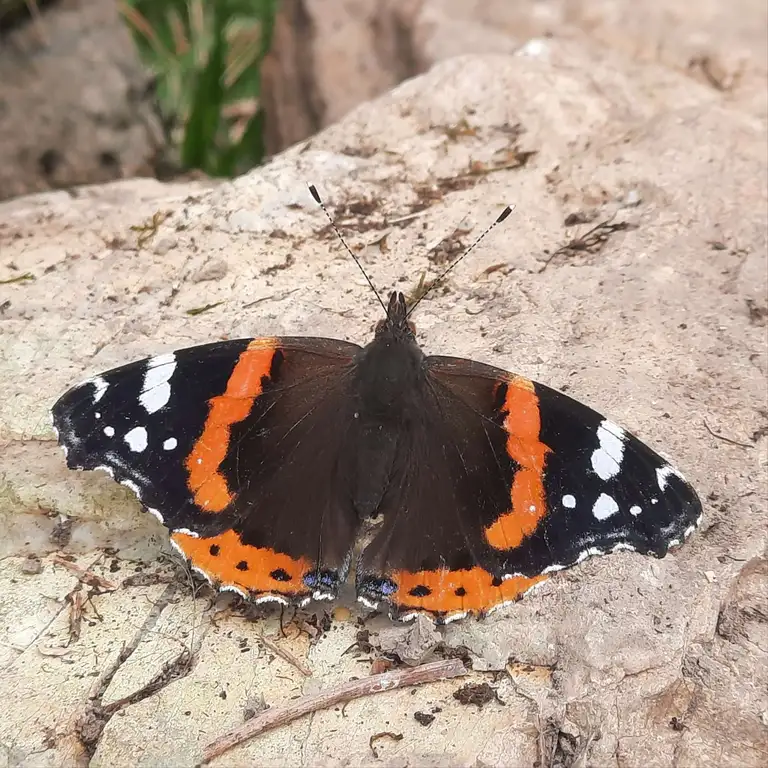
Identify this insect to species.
Vanessa atalanta
